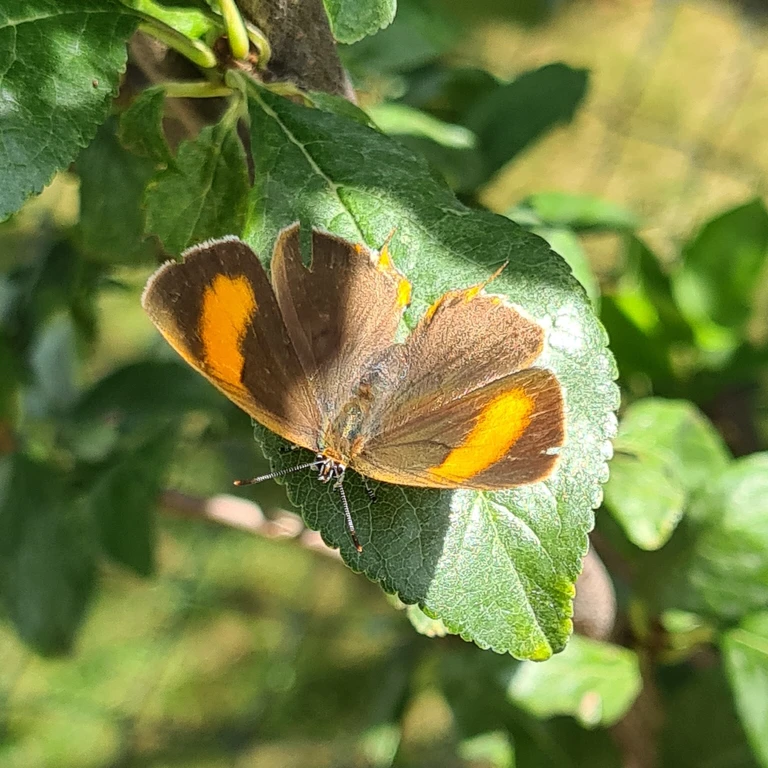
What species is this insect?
Thecla betulae
